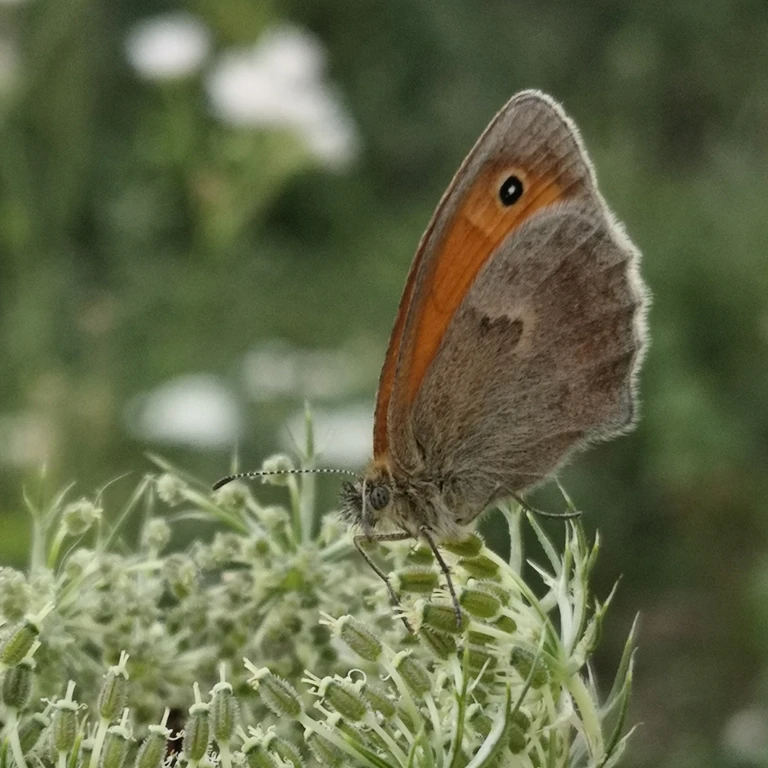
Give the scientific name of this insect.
Coenonympha pamphilus
